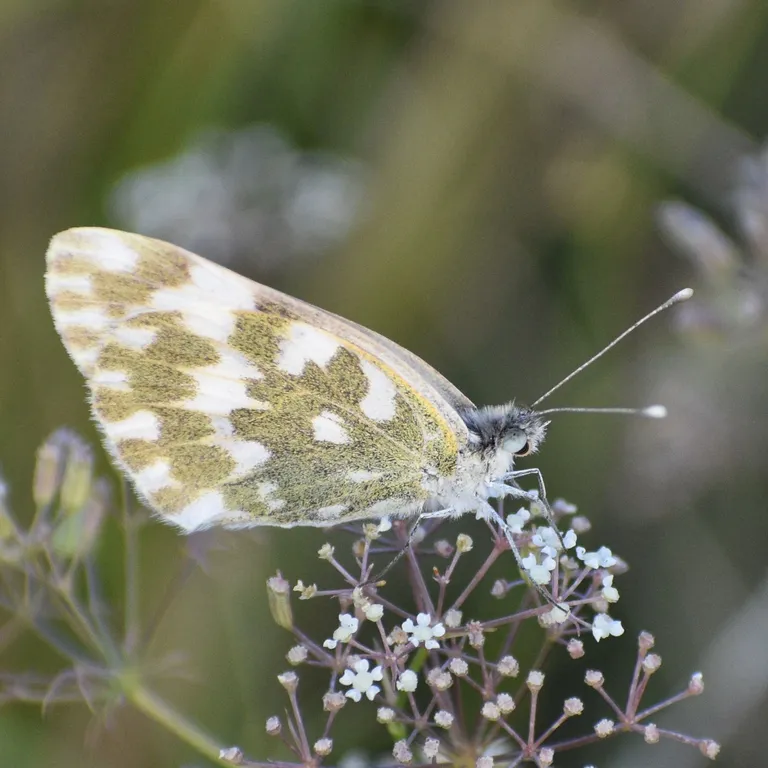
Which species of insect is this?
Pontia edusa
